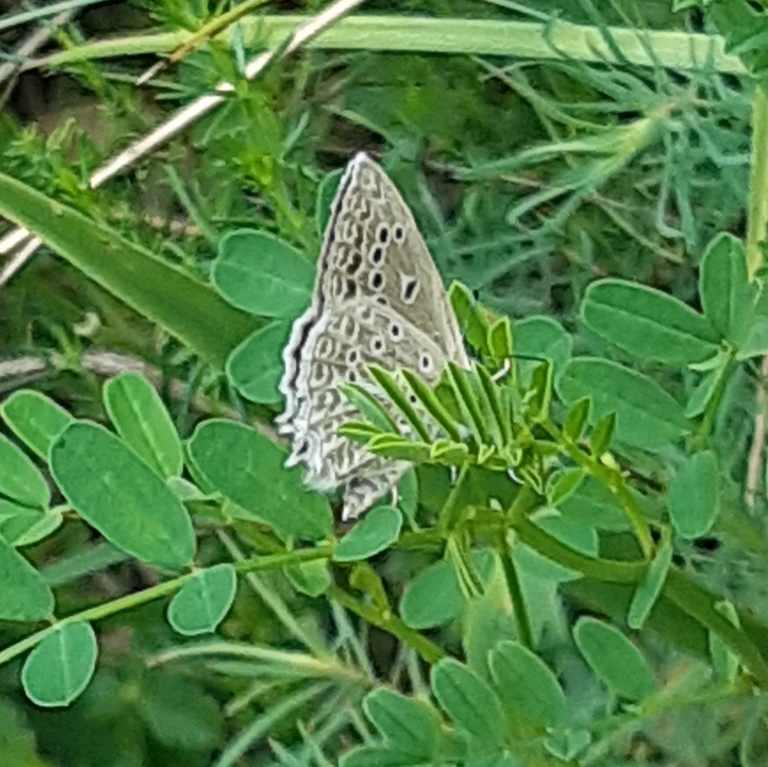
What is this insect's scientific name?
Polyommatus daphnis
